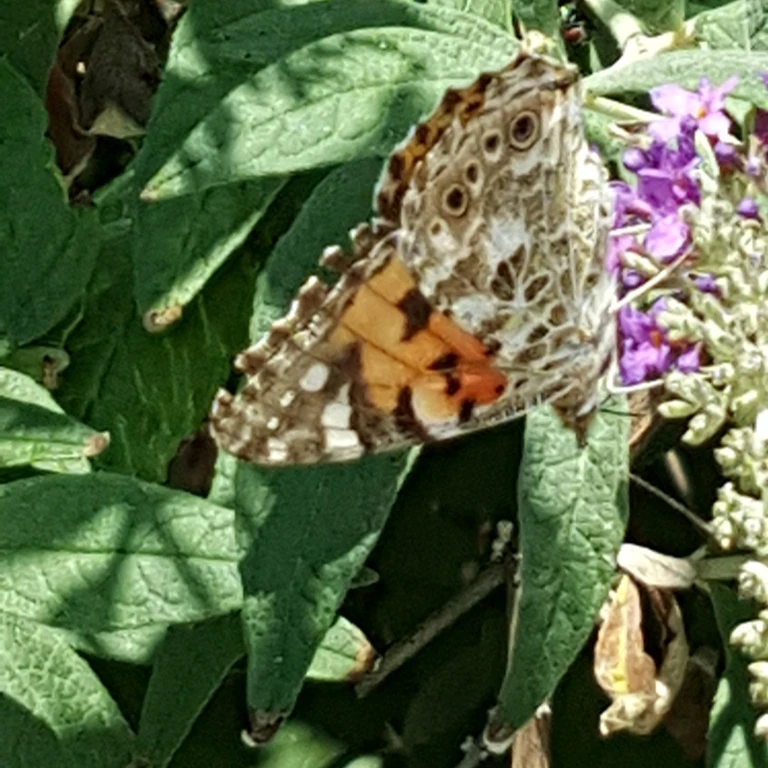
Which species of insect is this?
Vanessa cardui
